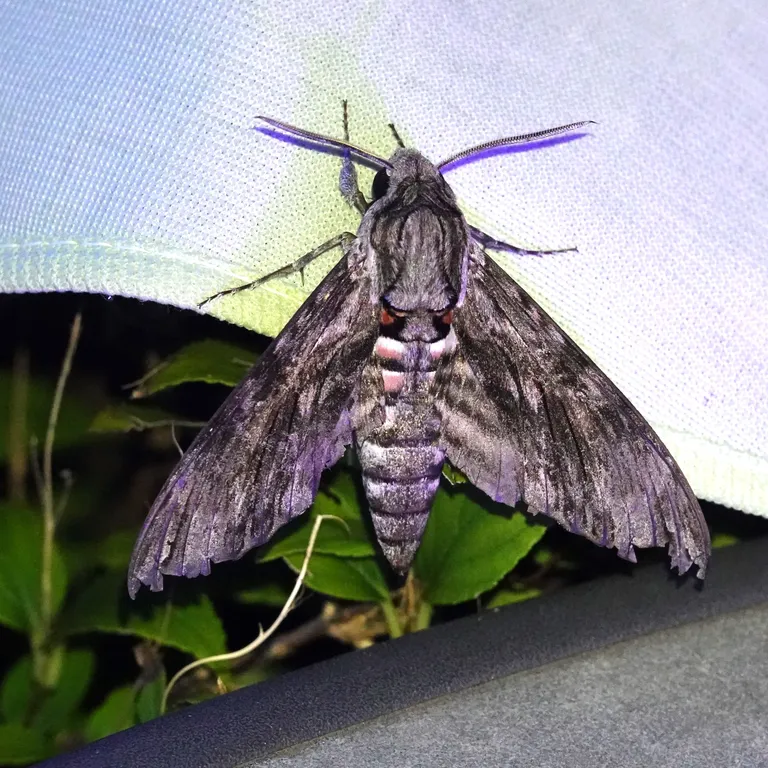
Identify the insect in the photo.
Agrius convolvuli
